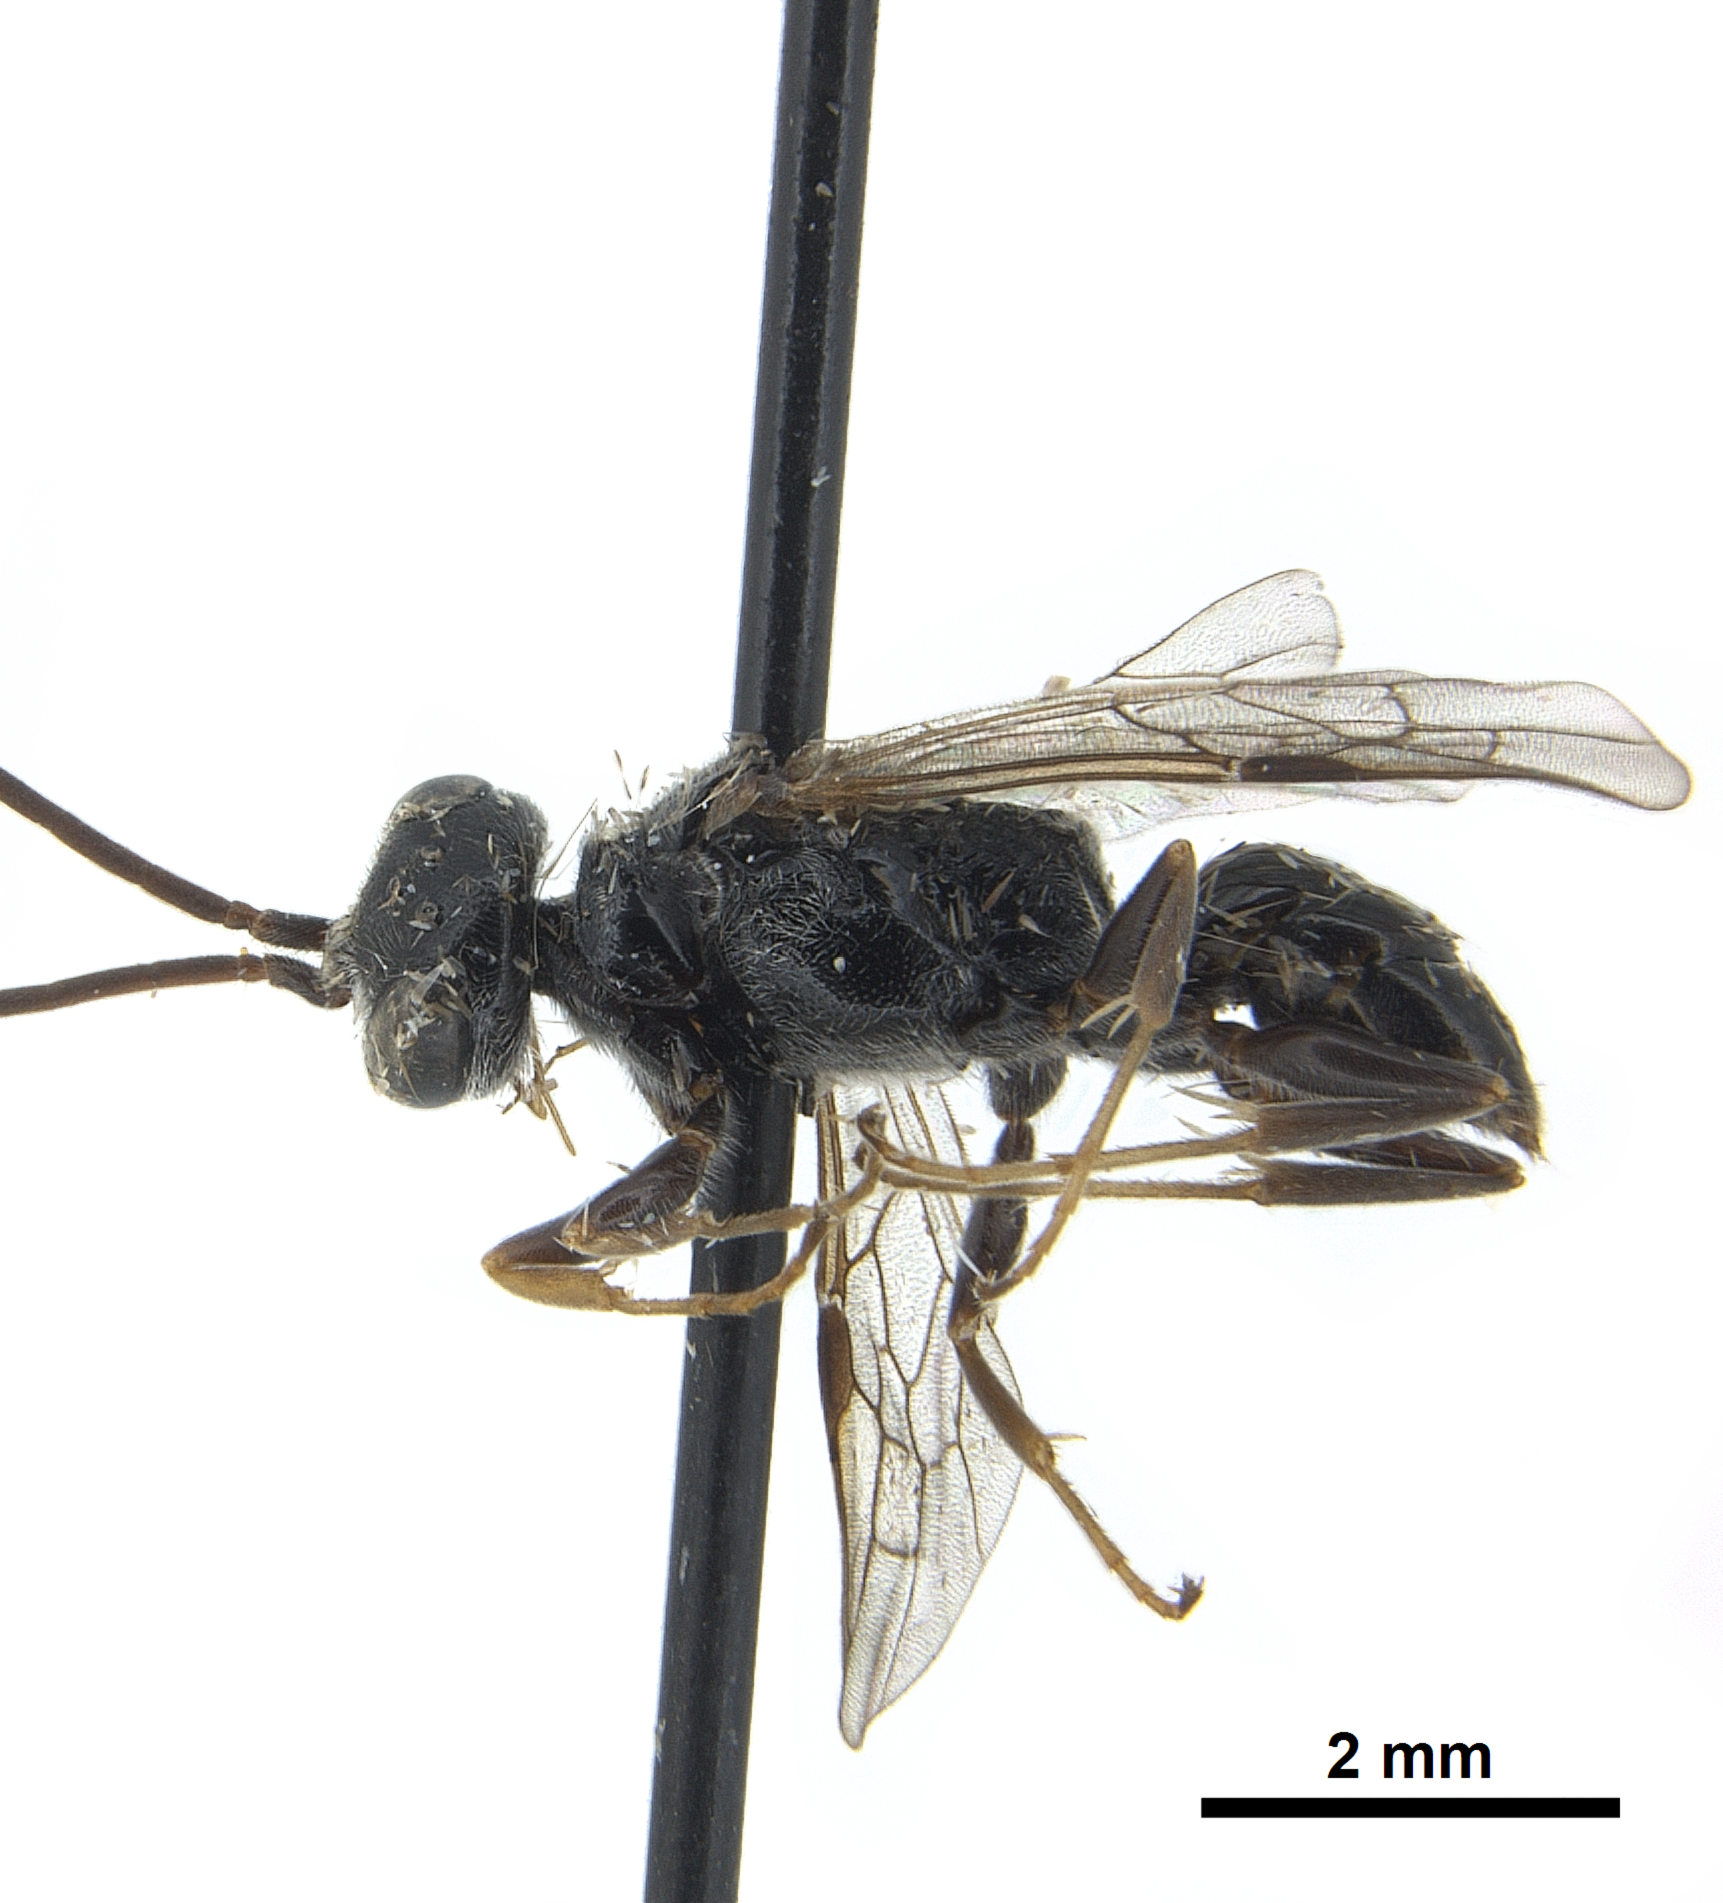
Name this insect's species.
Dolichurus greenei
